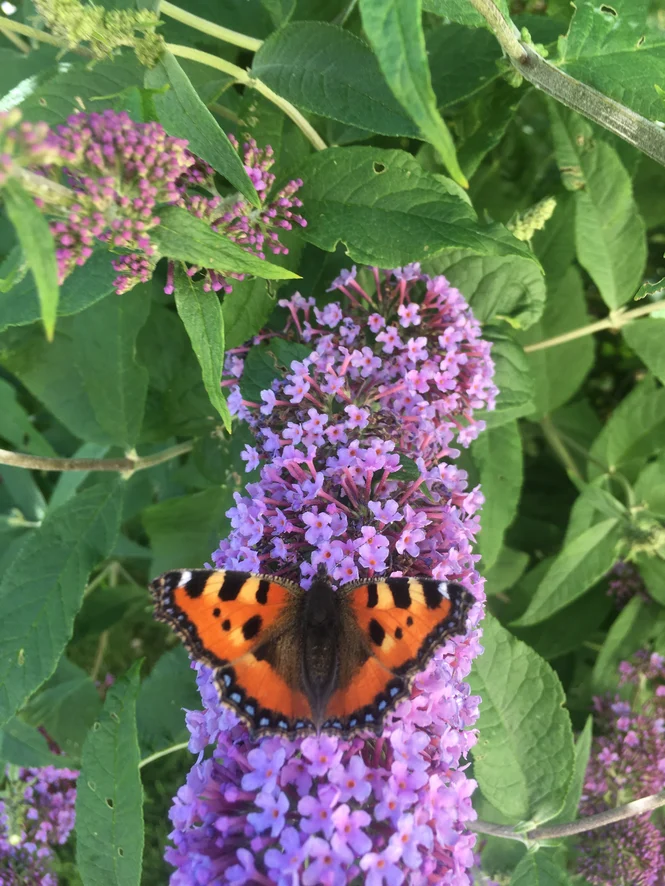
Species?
Aglais urticae
